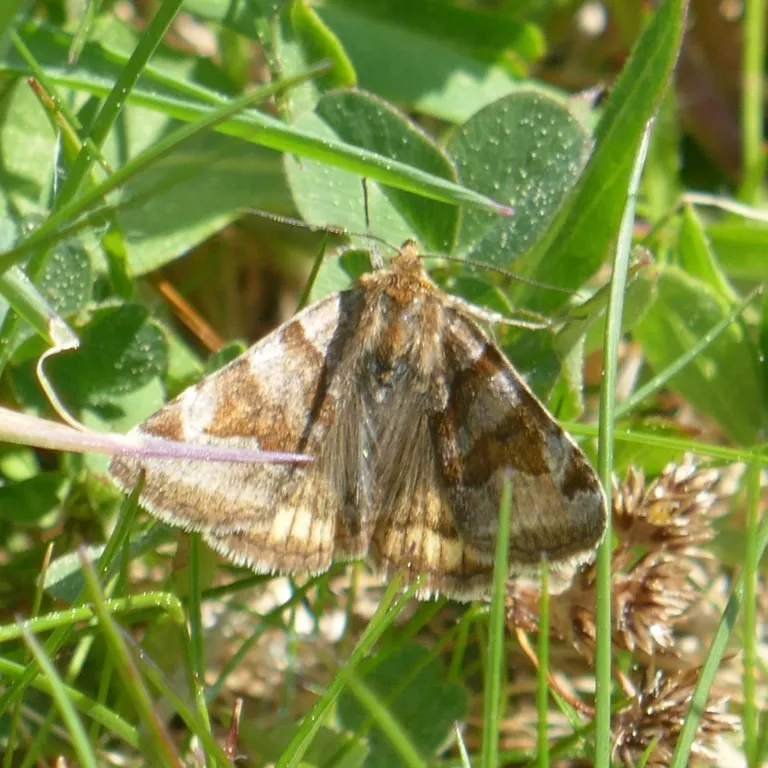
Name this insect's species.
Euclidia glyphica
